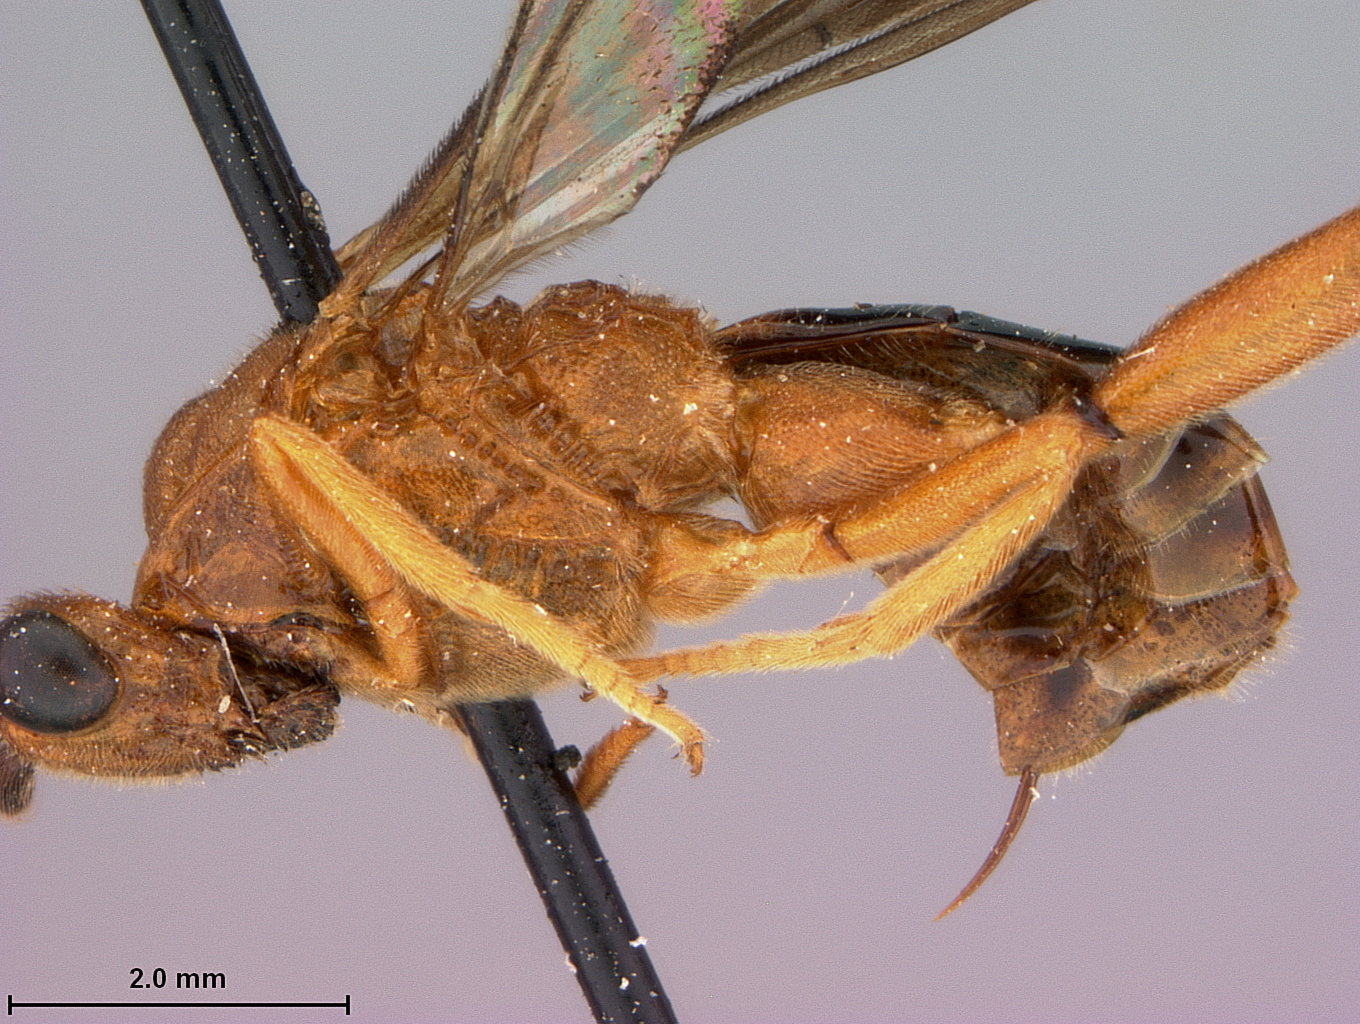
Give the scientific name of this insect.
Euagathis rotundus
